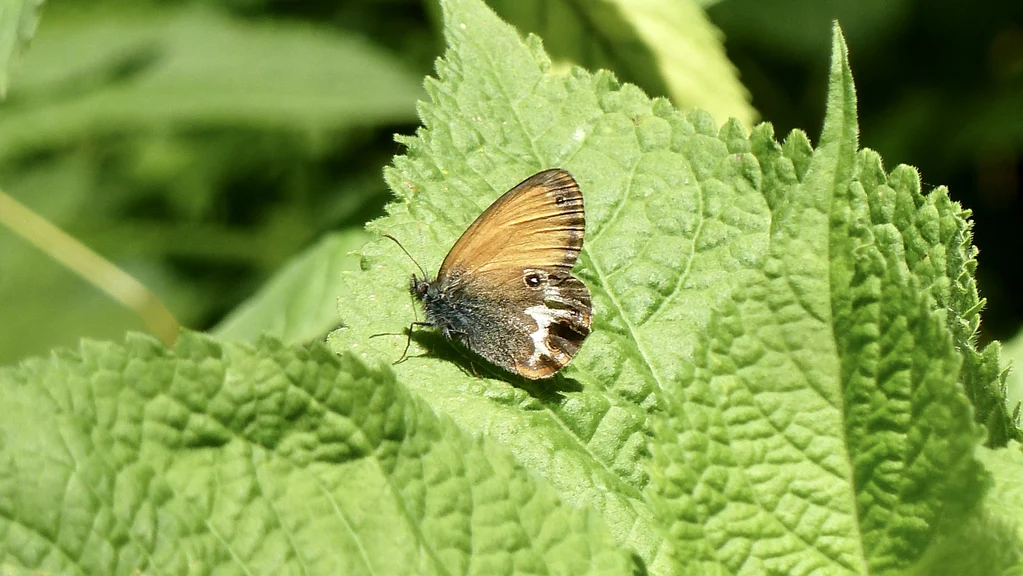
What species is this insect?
Coenonympha arcania
